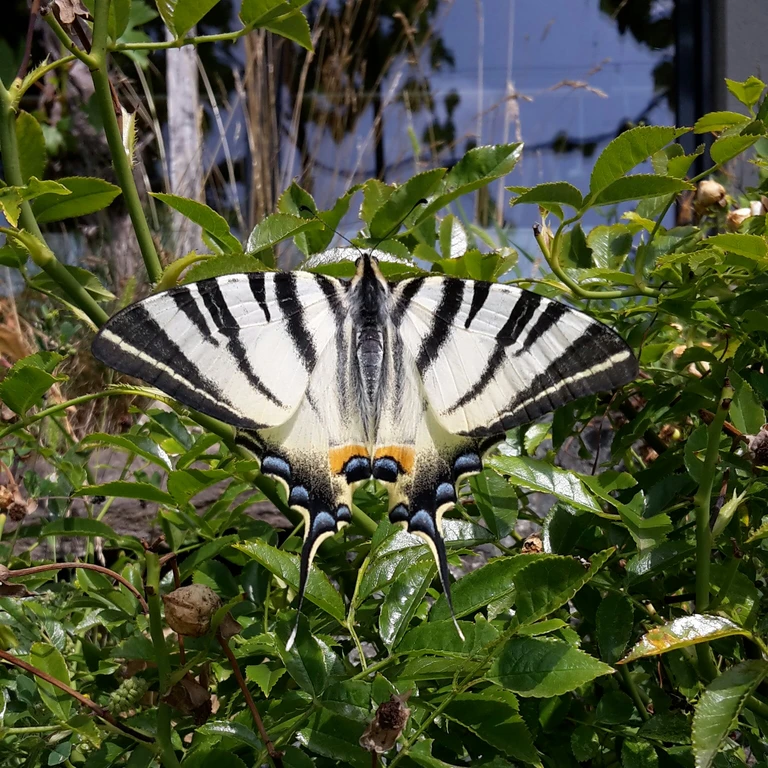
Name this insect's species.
Iphiclides podalirius
